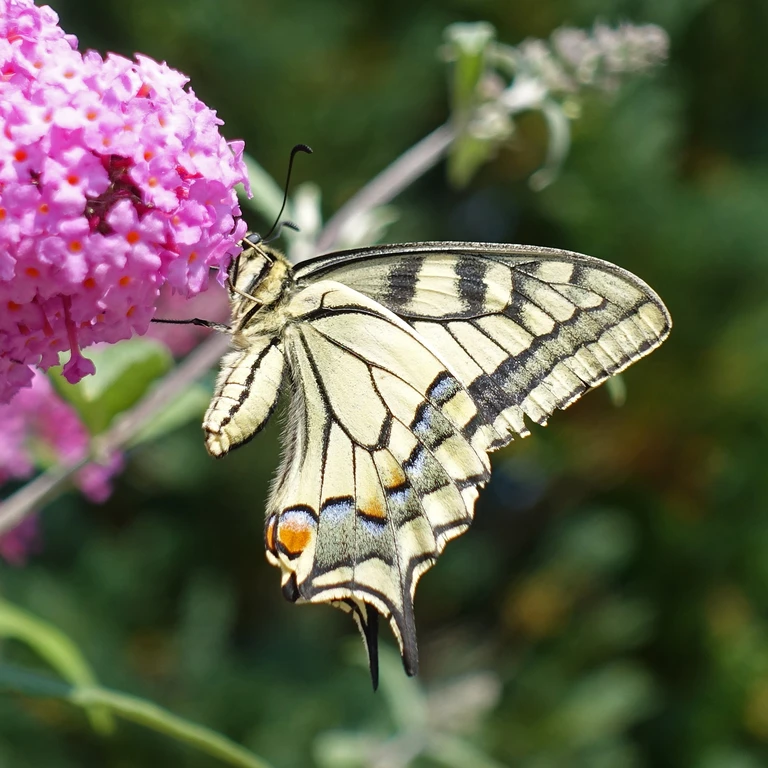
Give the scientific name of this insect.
Papilio machaon
